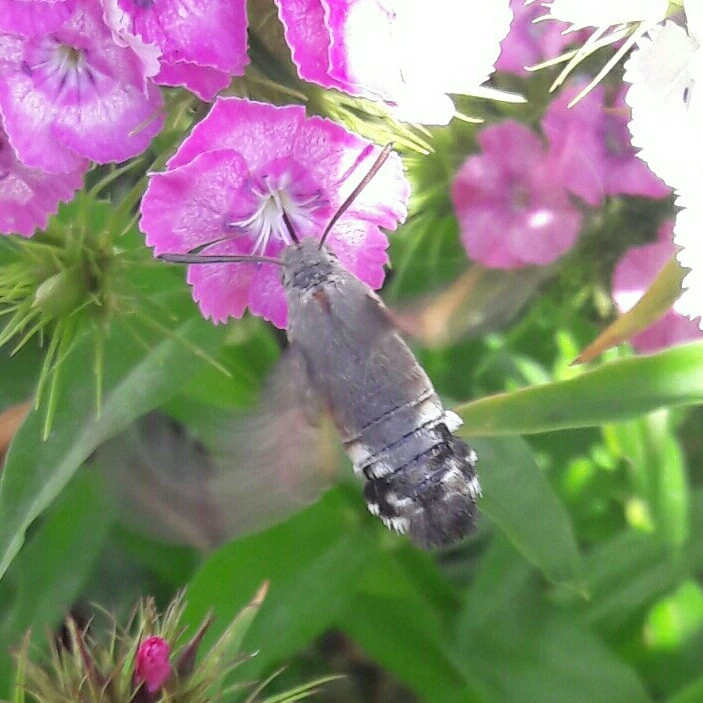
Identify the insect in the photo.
Macroglossum stellatarum
